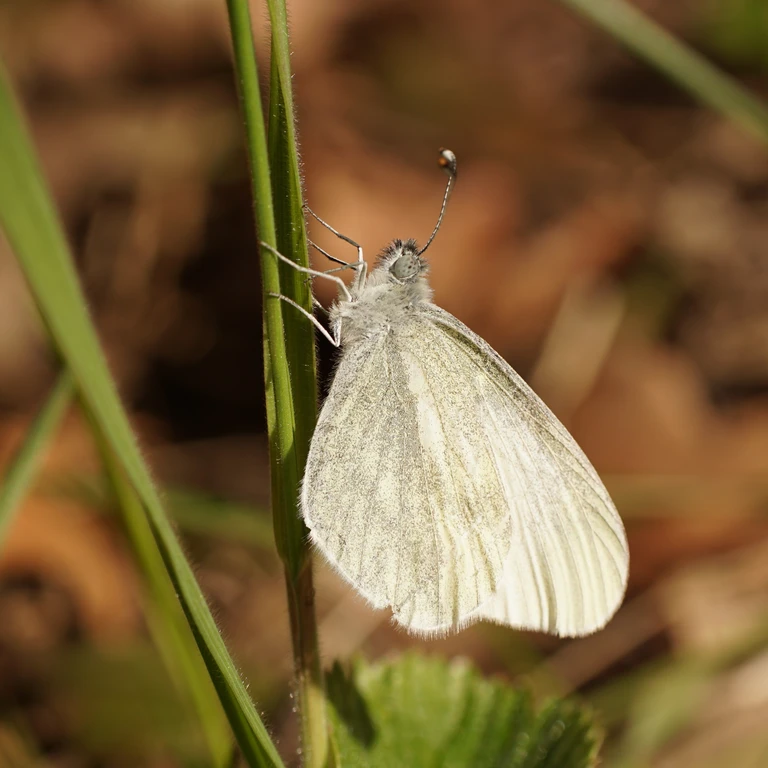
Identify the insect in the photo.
Leptidea sinapis/juvernica
